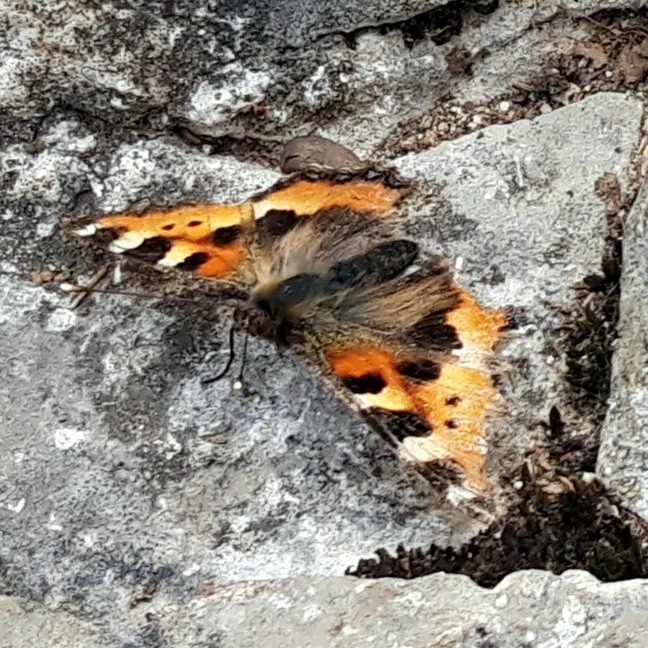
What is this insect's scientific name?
Aglais urticae
